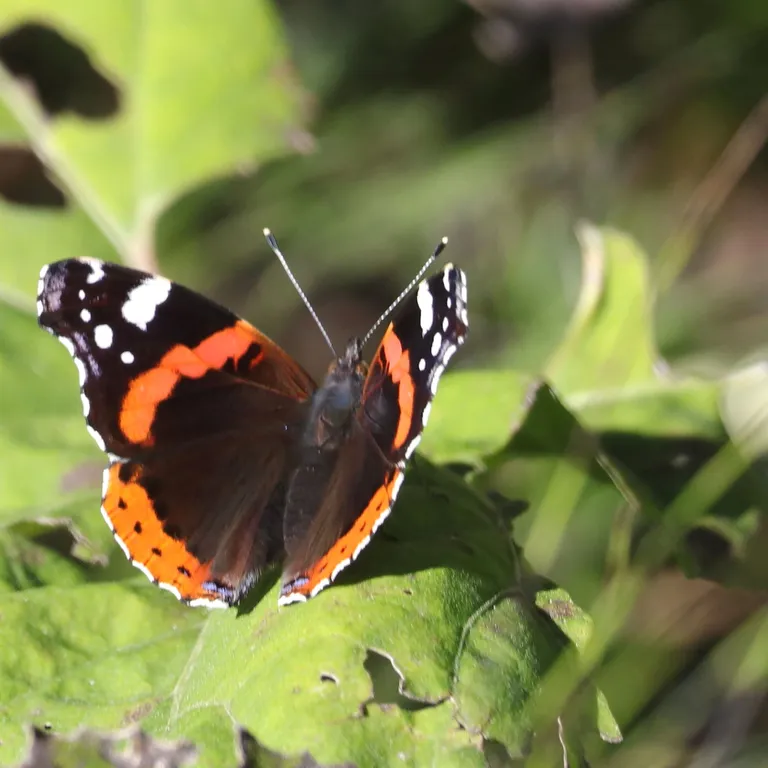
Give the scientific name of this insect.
Vanessa atalanta
